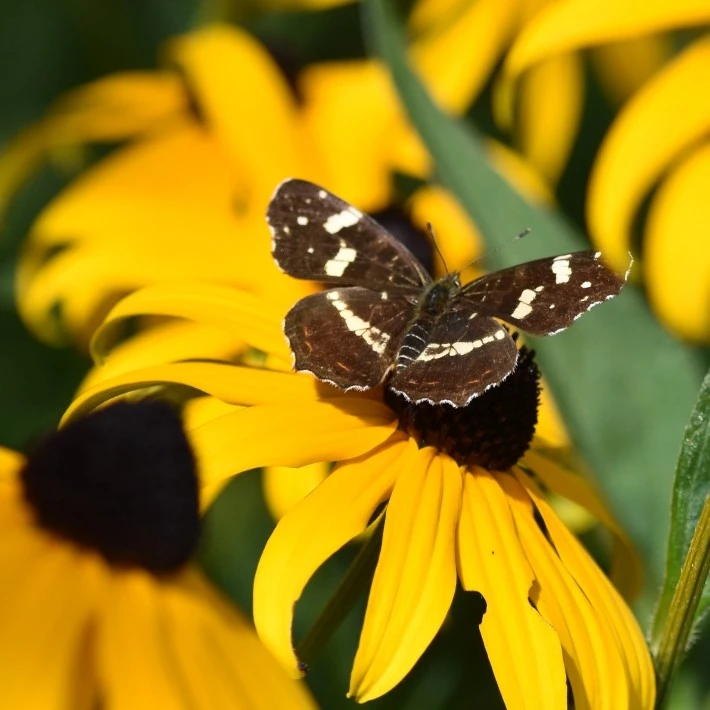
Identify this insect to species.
Araschnia levana
